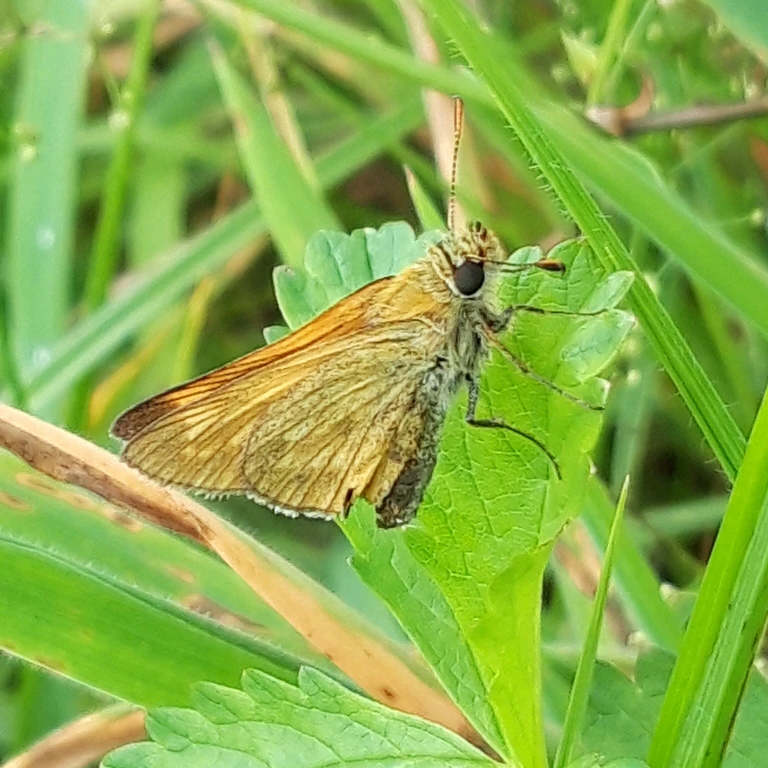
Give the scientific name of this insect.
Ochlodes sylvanus (also Ochlodes venata)
